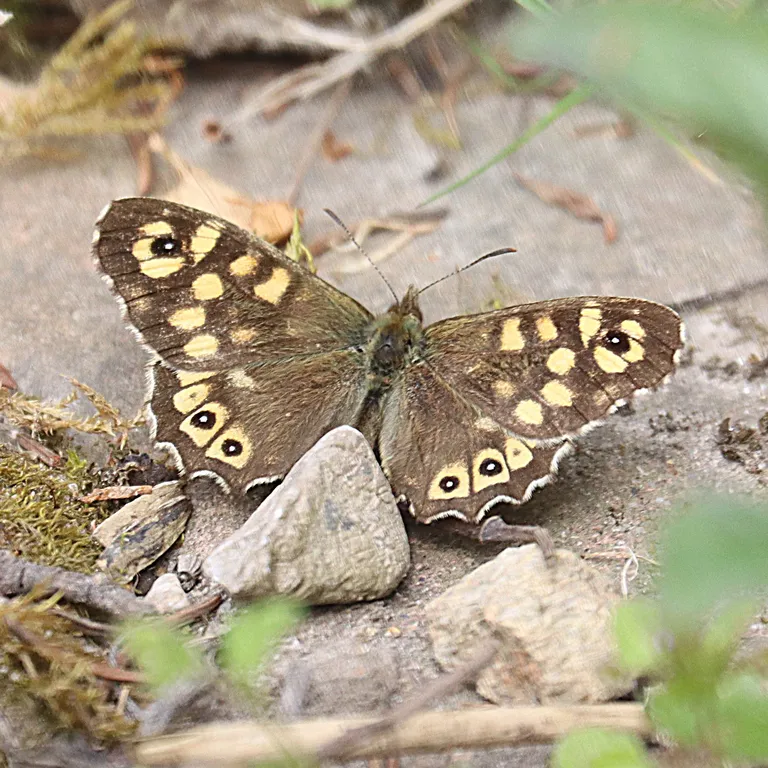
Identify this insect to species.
Pararge aegeria
